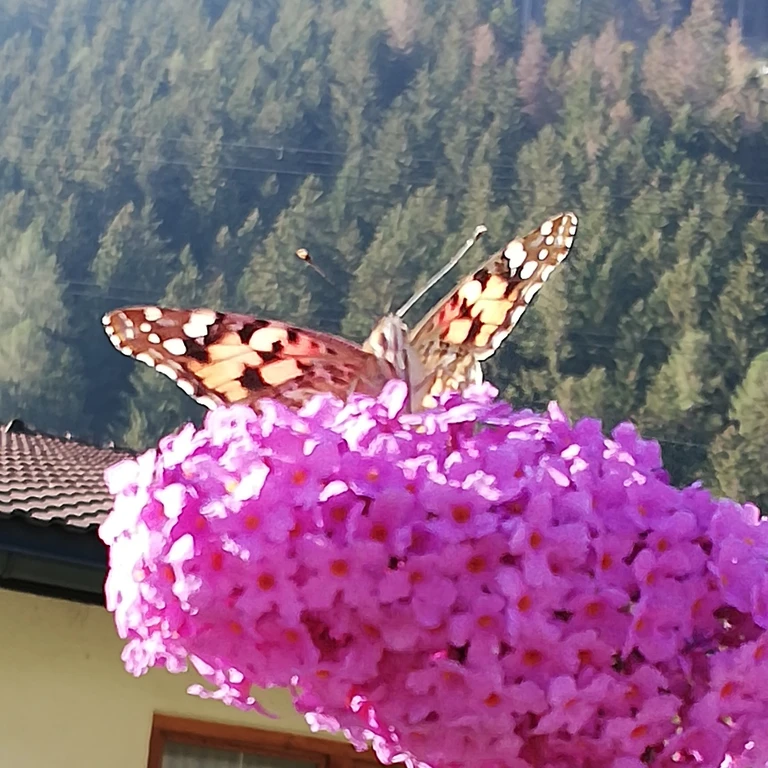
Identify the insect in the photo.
Vanessa cardui
